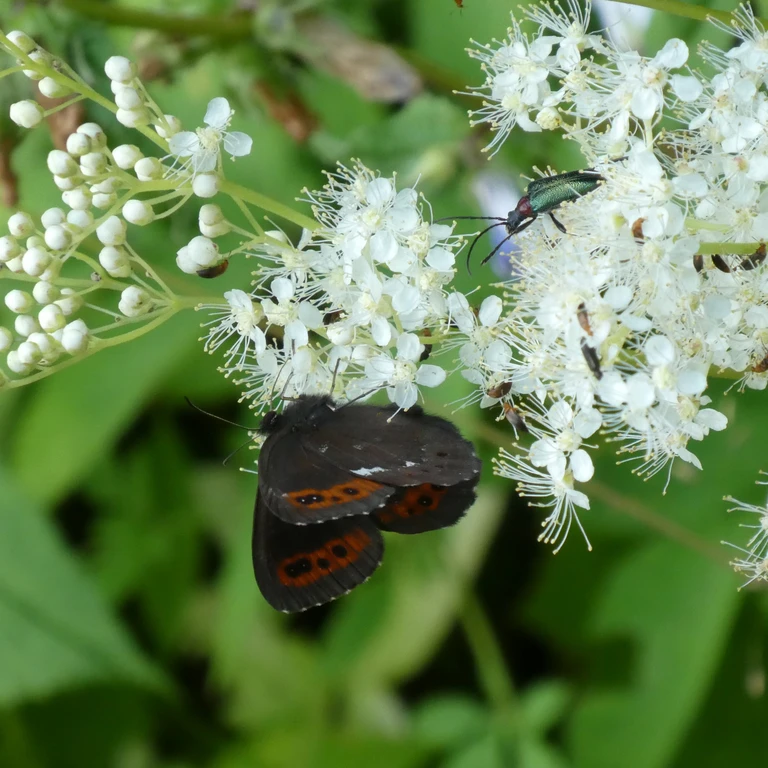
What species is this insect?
Erebia ligea
